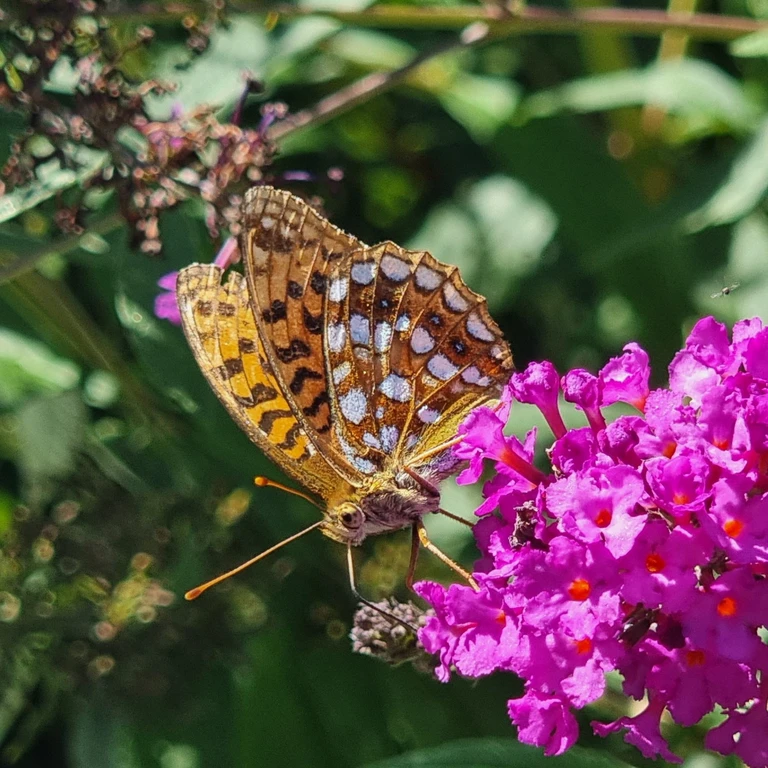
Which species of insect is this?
Fabriciana adippe
